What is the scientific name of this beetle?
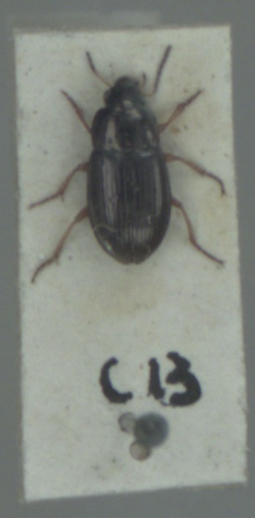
Amara anthobia
